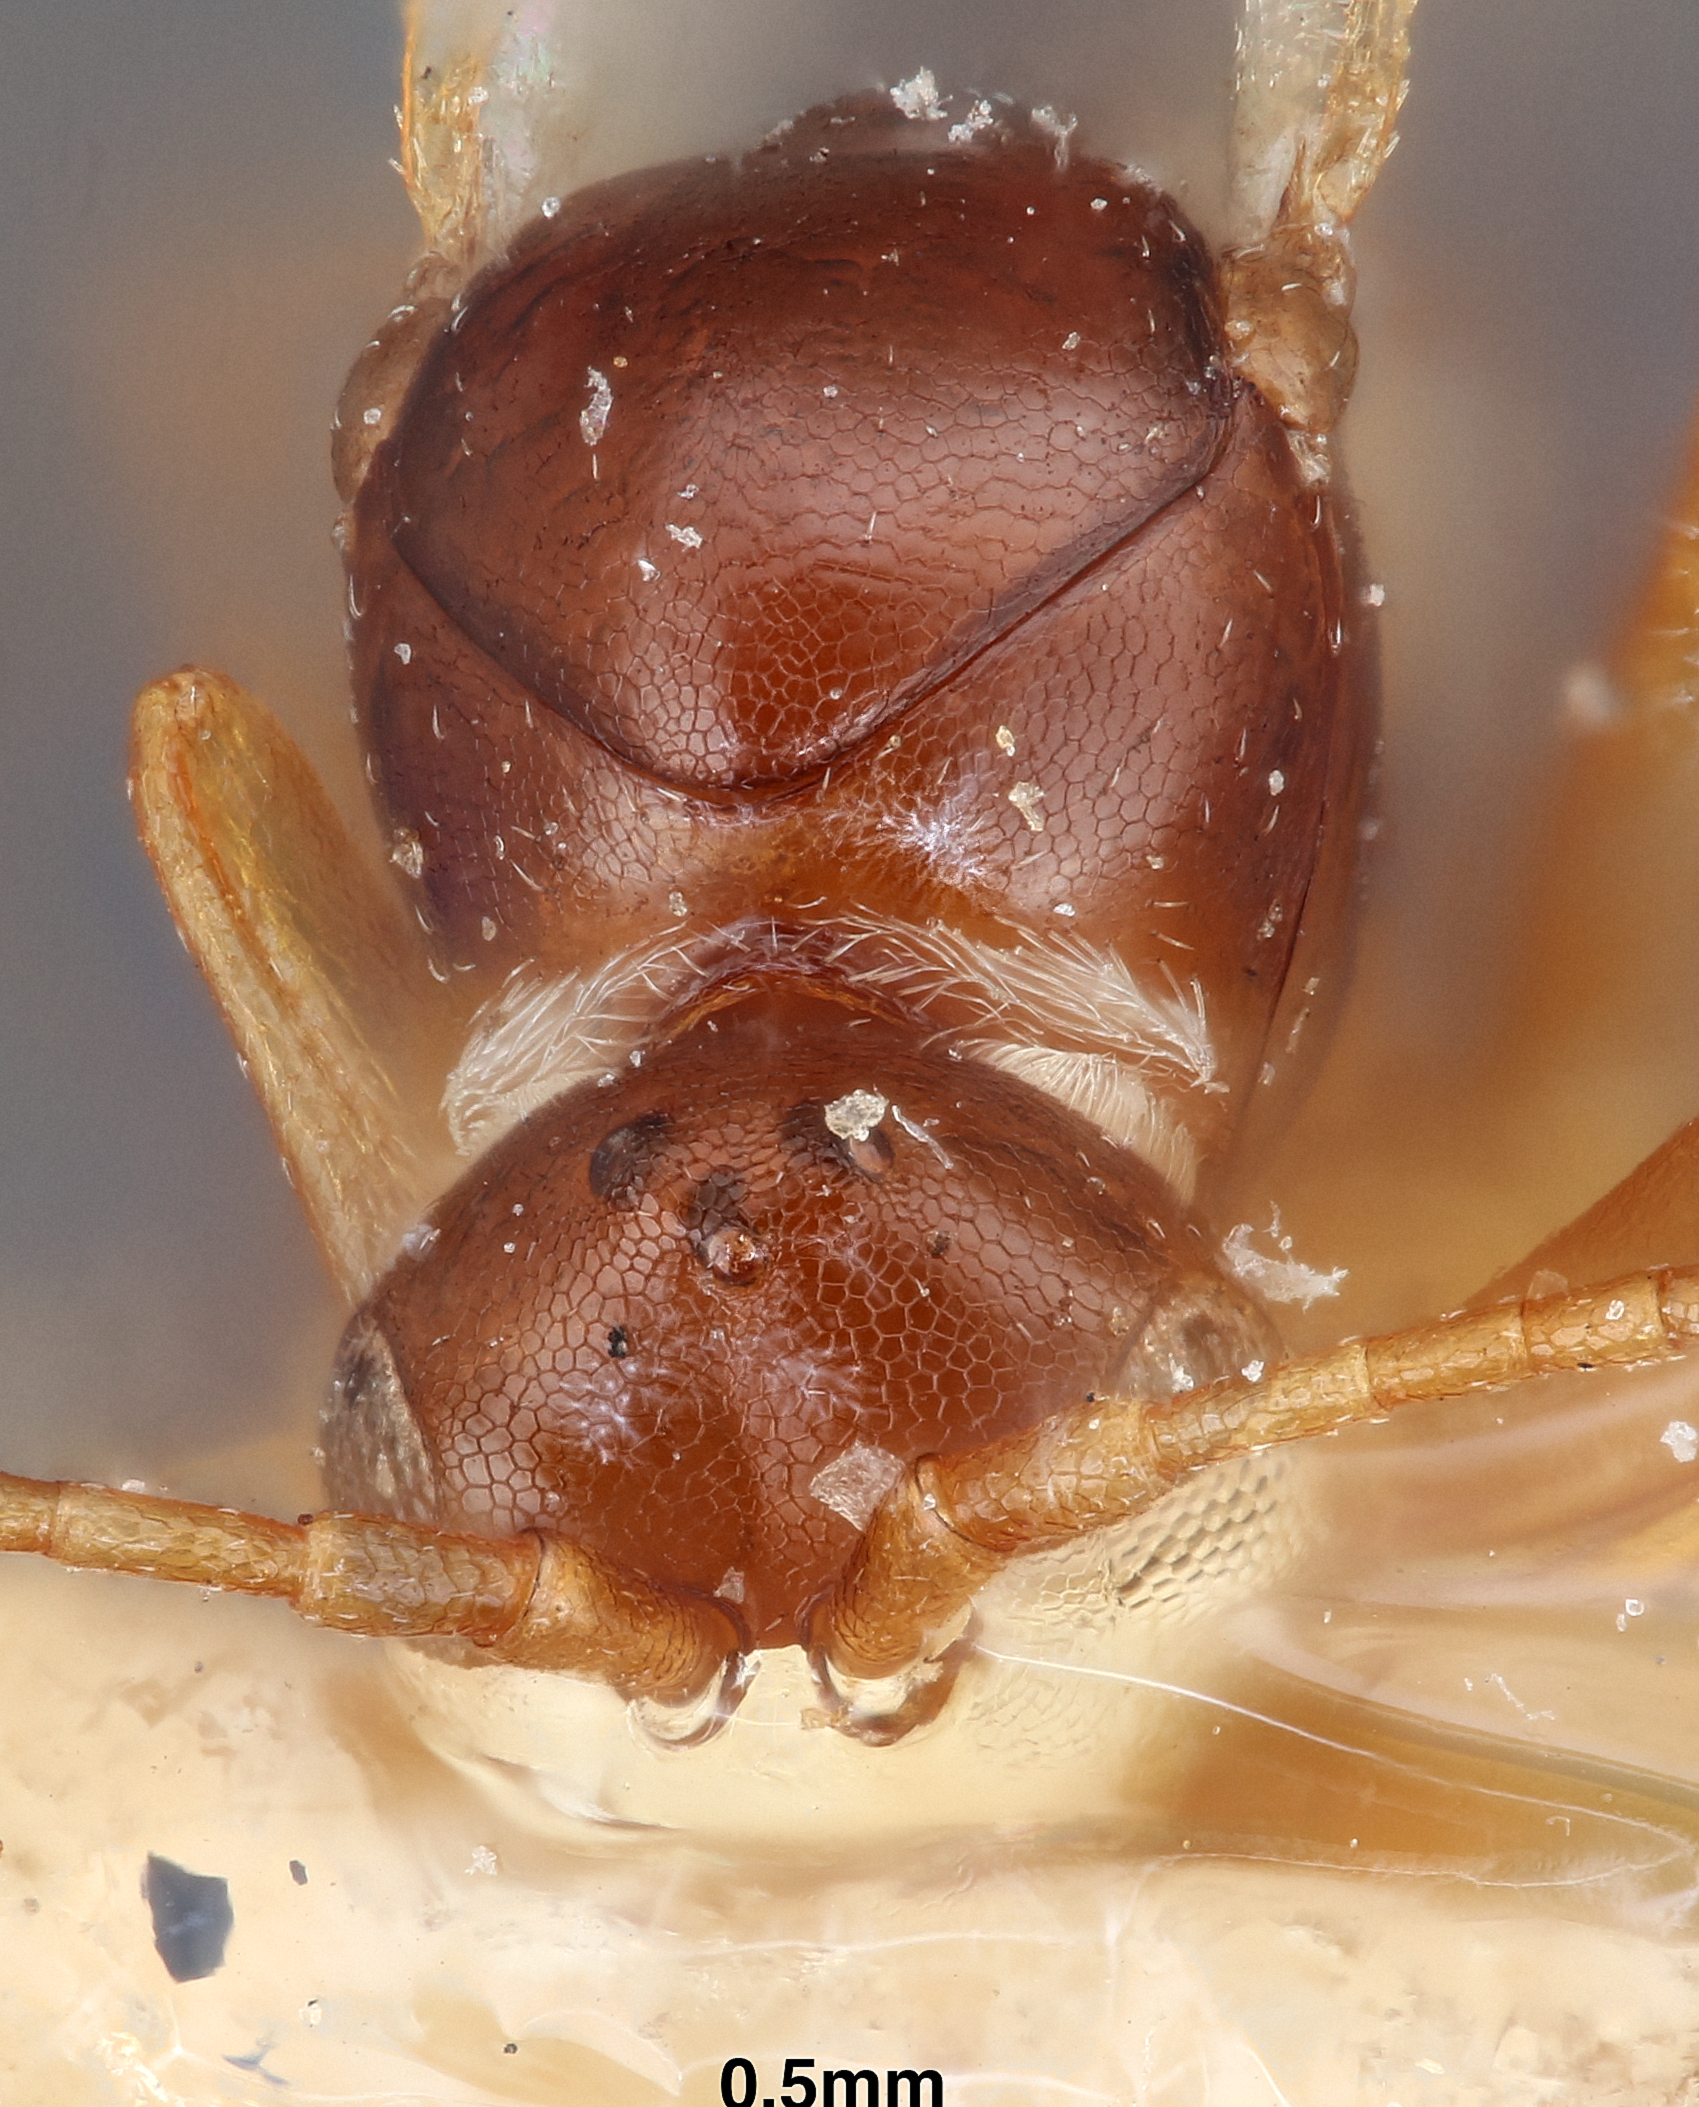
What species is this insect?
Lytoxysta brevipalpis
